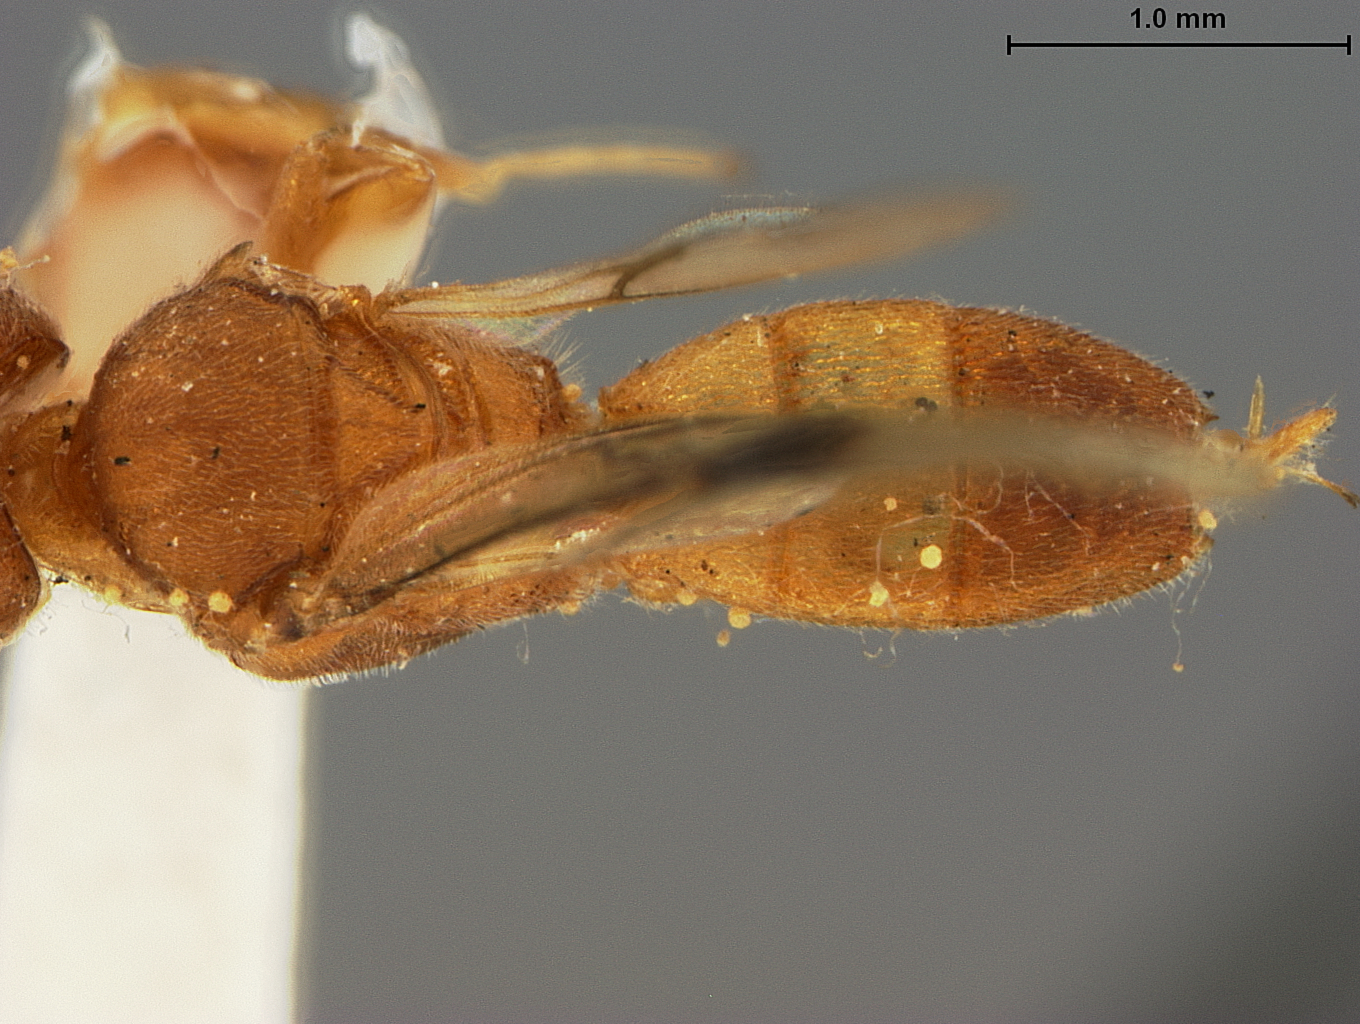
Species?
Phanerotoma australiensis
